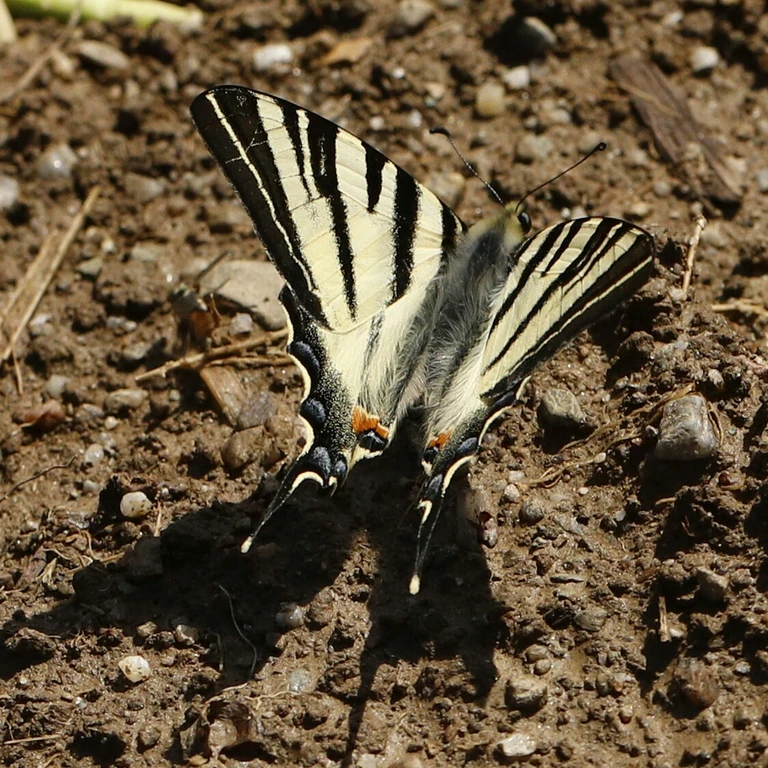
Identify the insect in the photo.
Iphiclides podalirius
